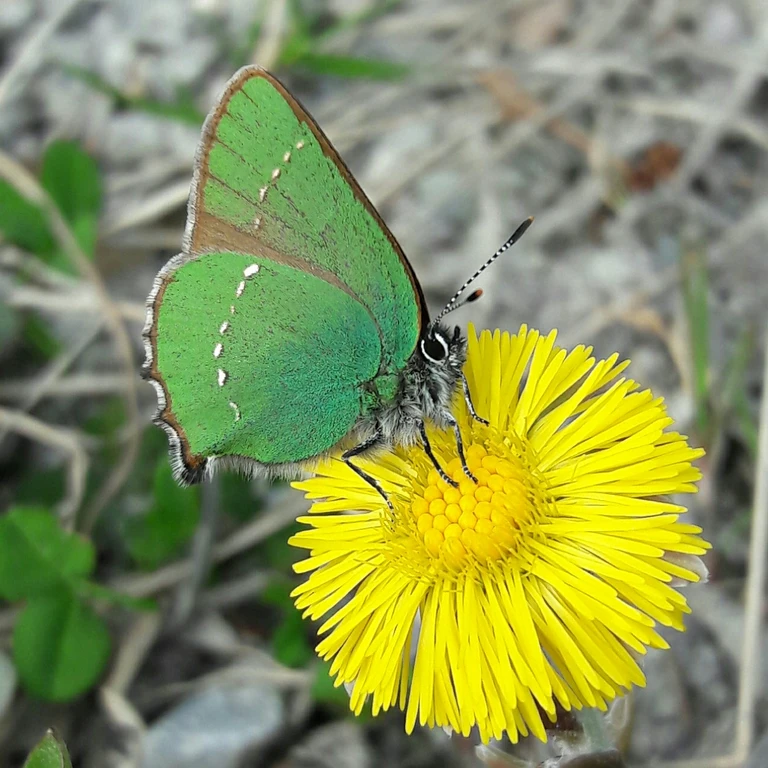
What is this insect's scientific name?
Callophrys rubi
